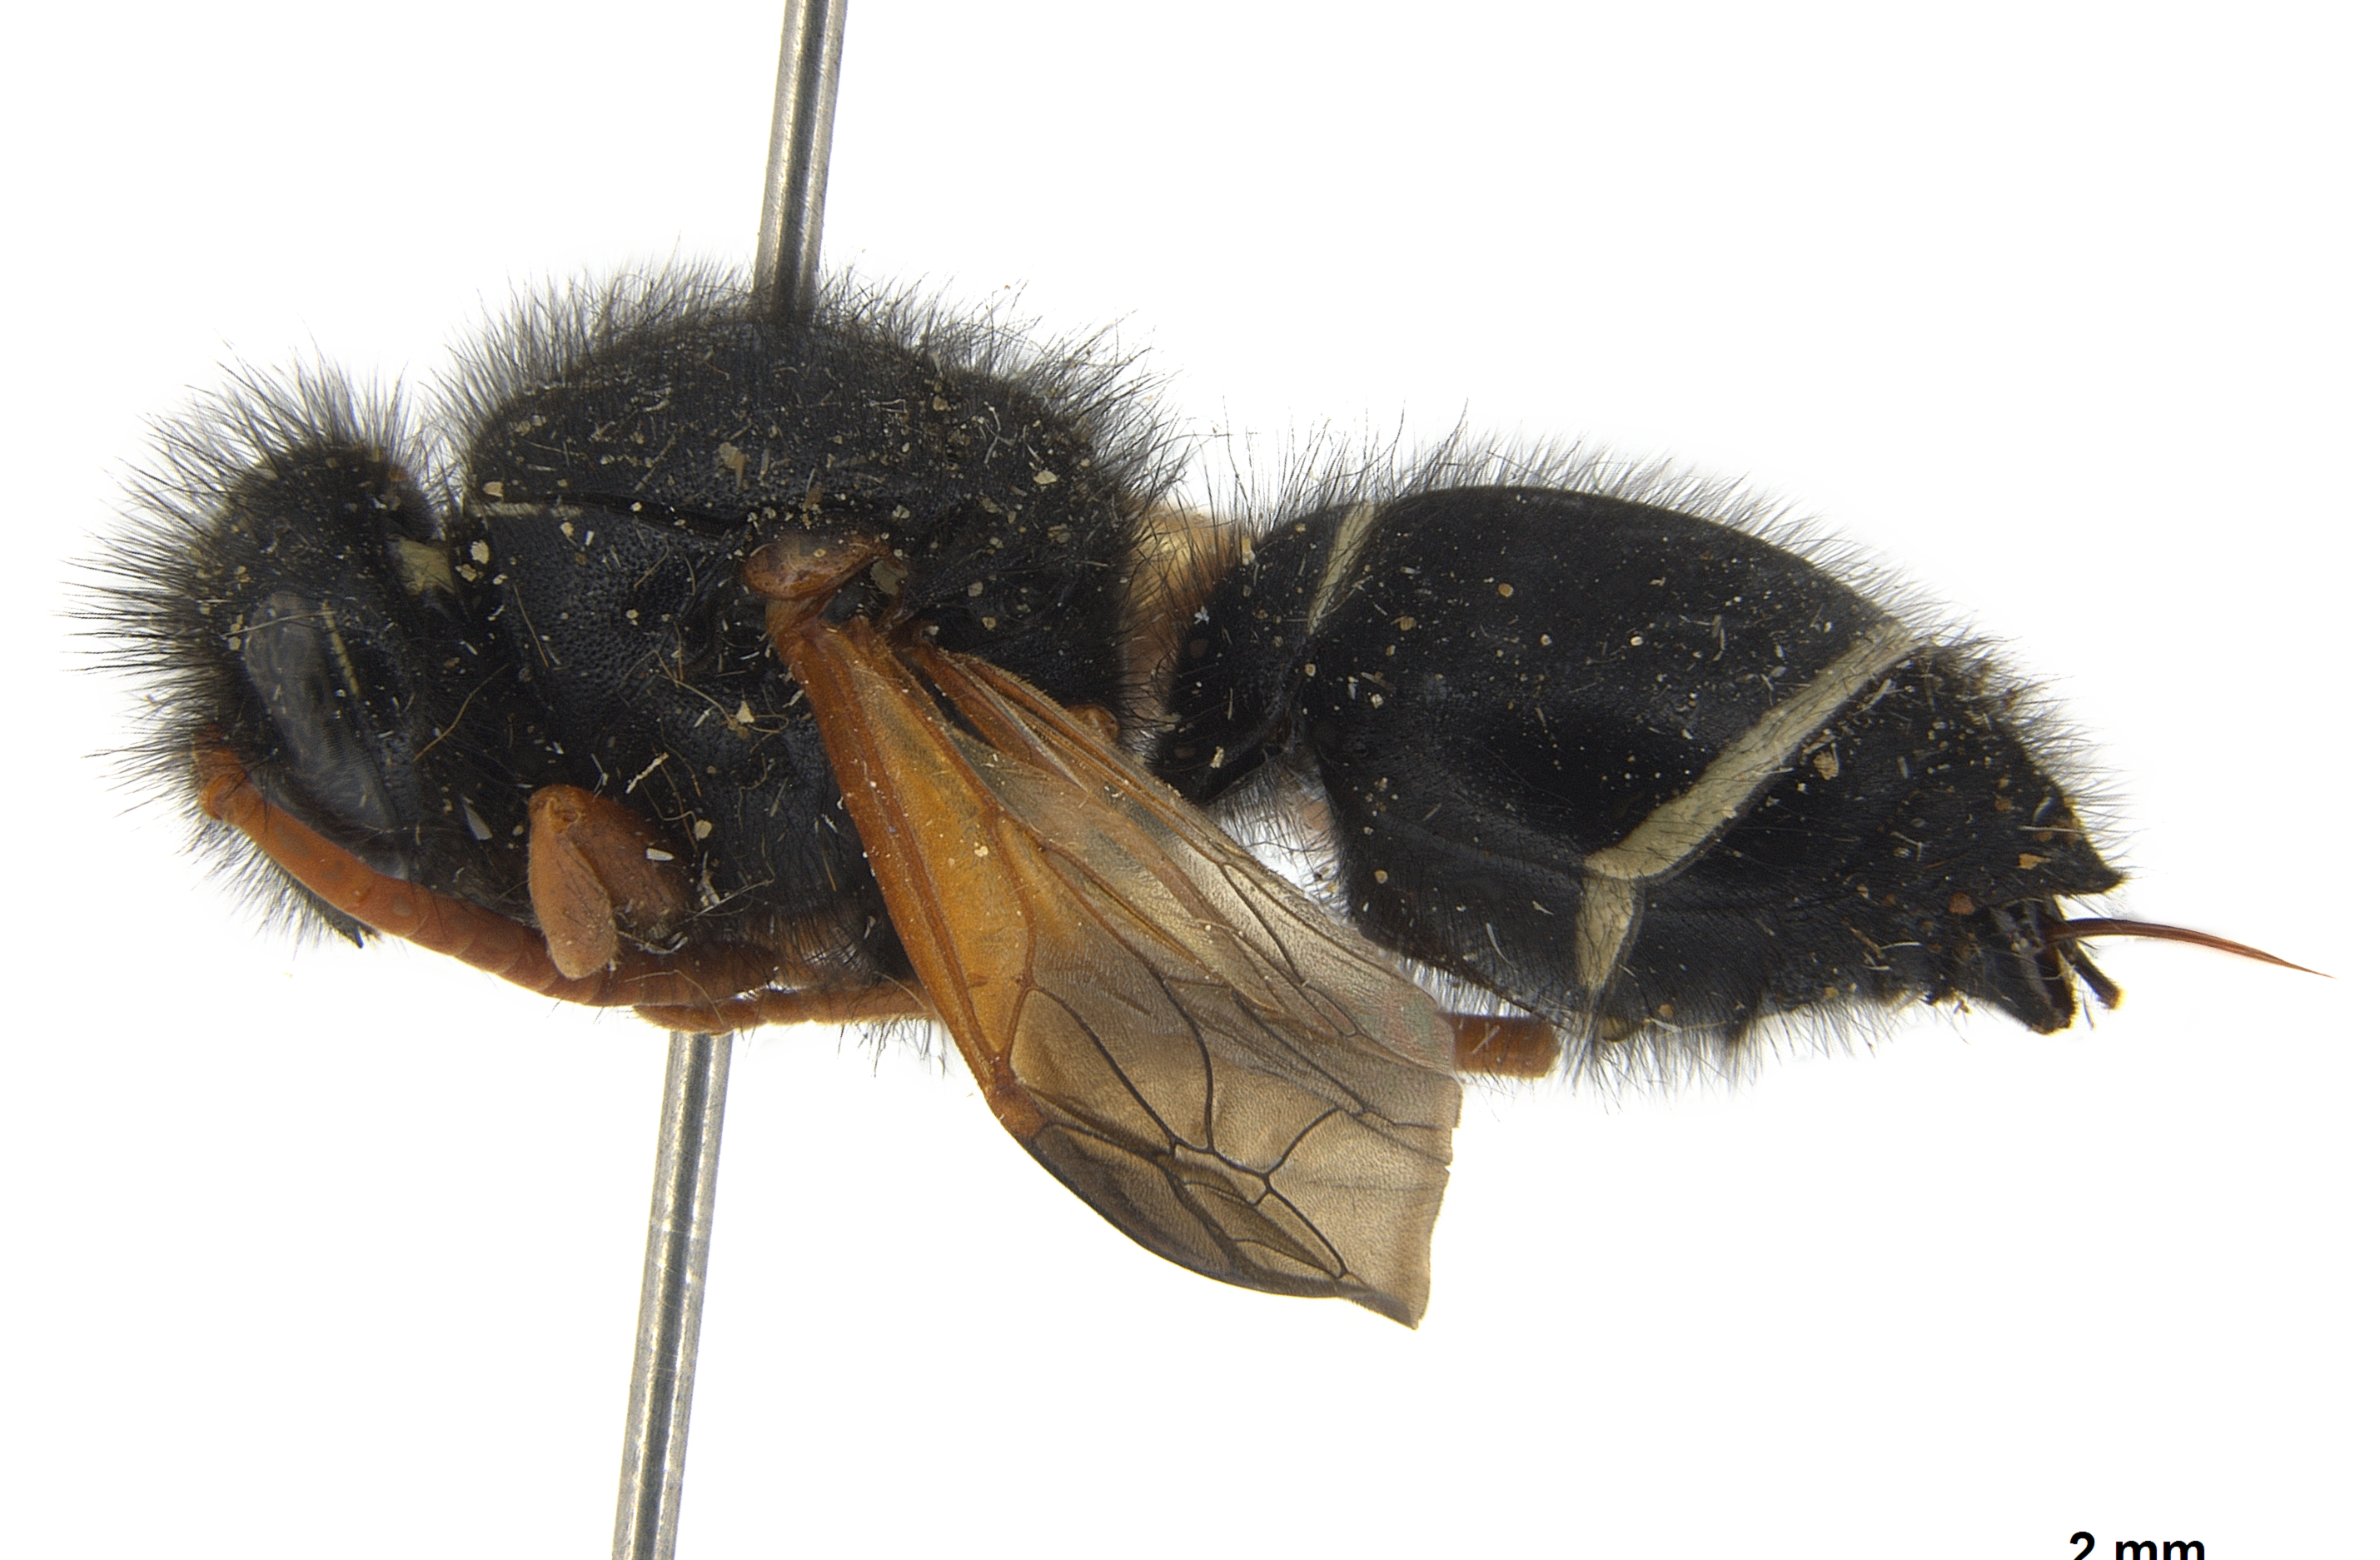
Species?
Hypodynerus vespiformis
